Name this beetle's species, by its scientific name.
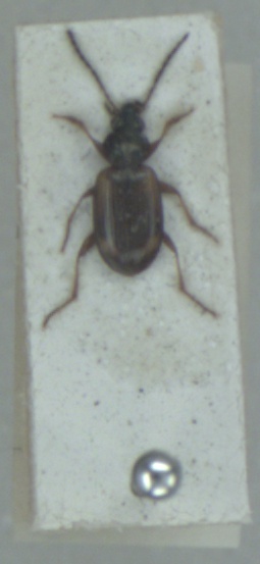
Bembidion bruxellense
